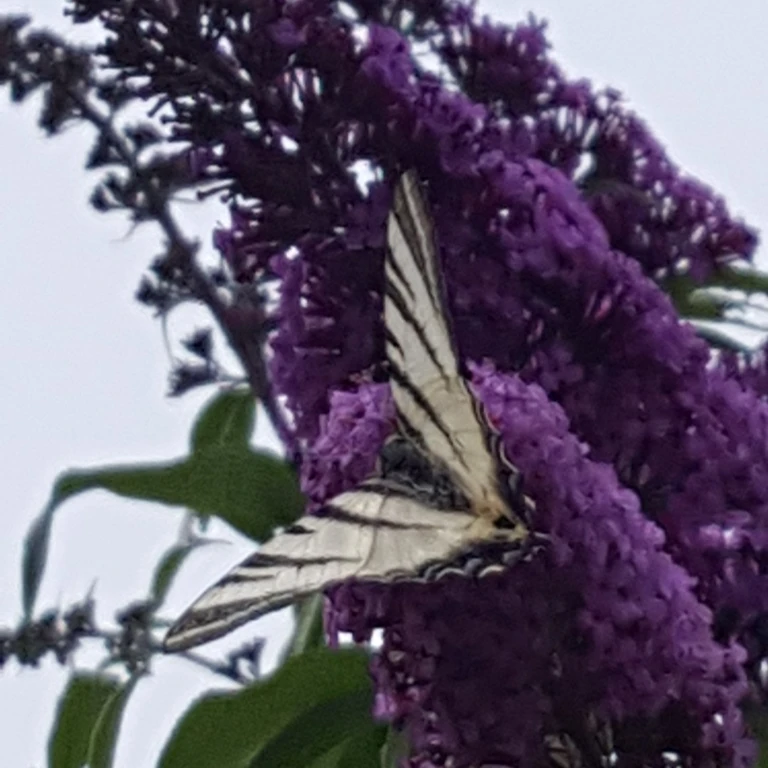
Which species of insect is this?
Iphiclides podalirius
